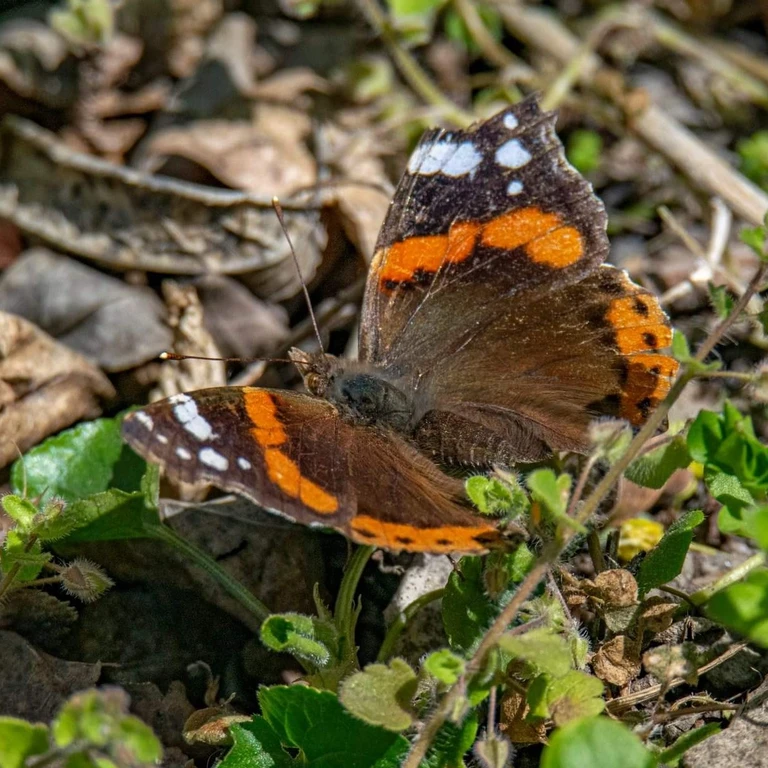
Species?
Vanessa atalanta
